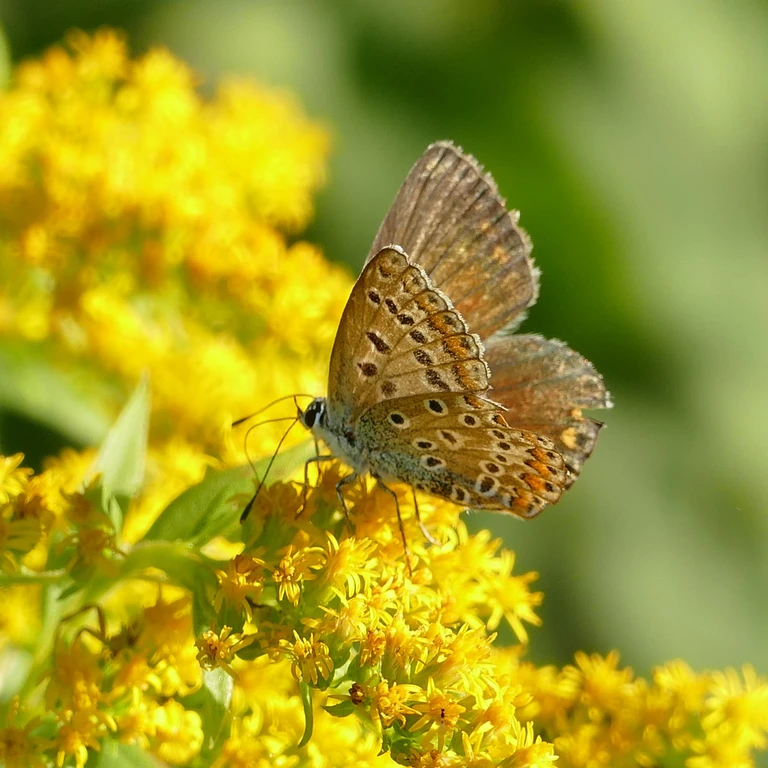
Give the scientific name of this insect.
Polyommatus icarus
